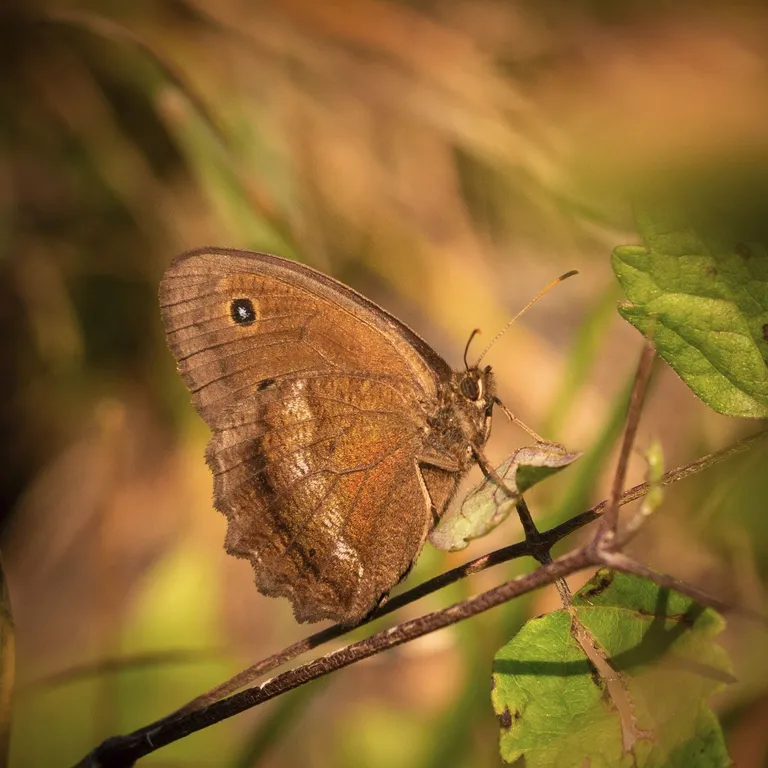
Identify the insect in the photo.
Minois dryas
